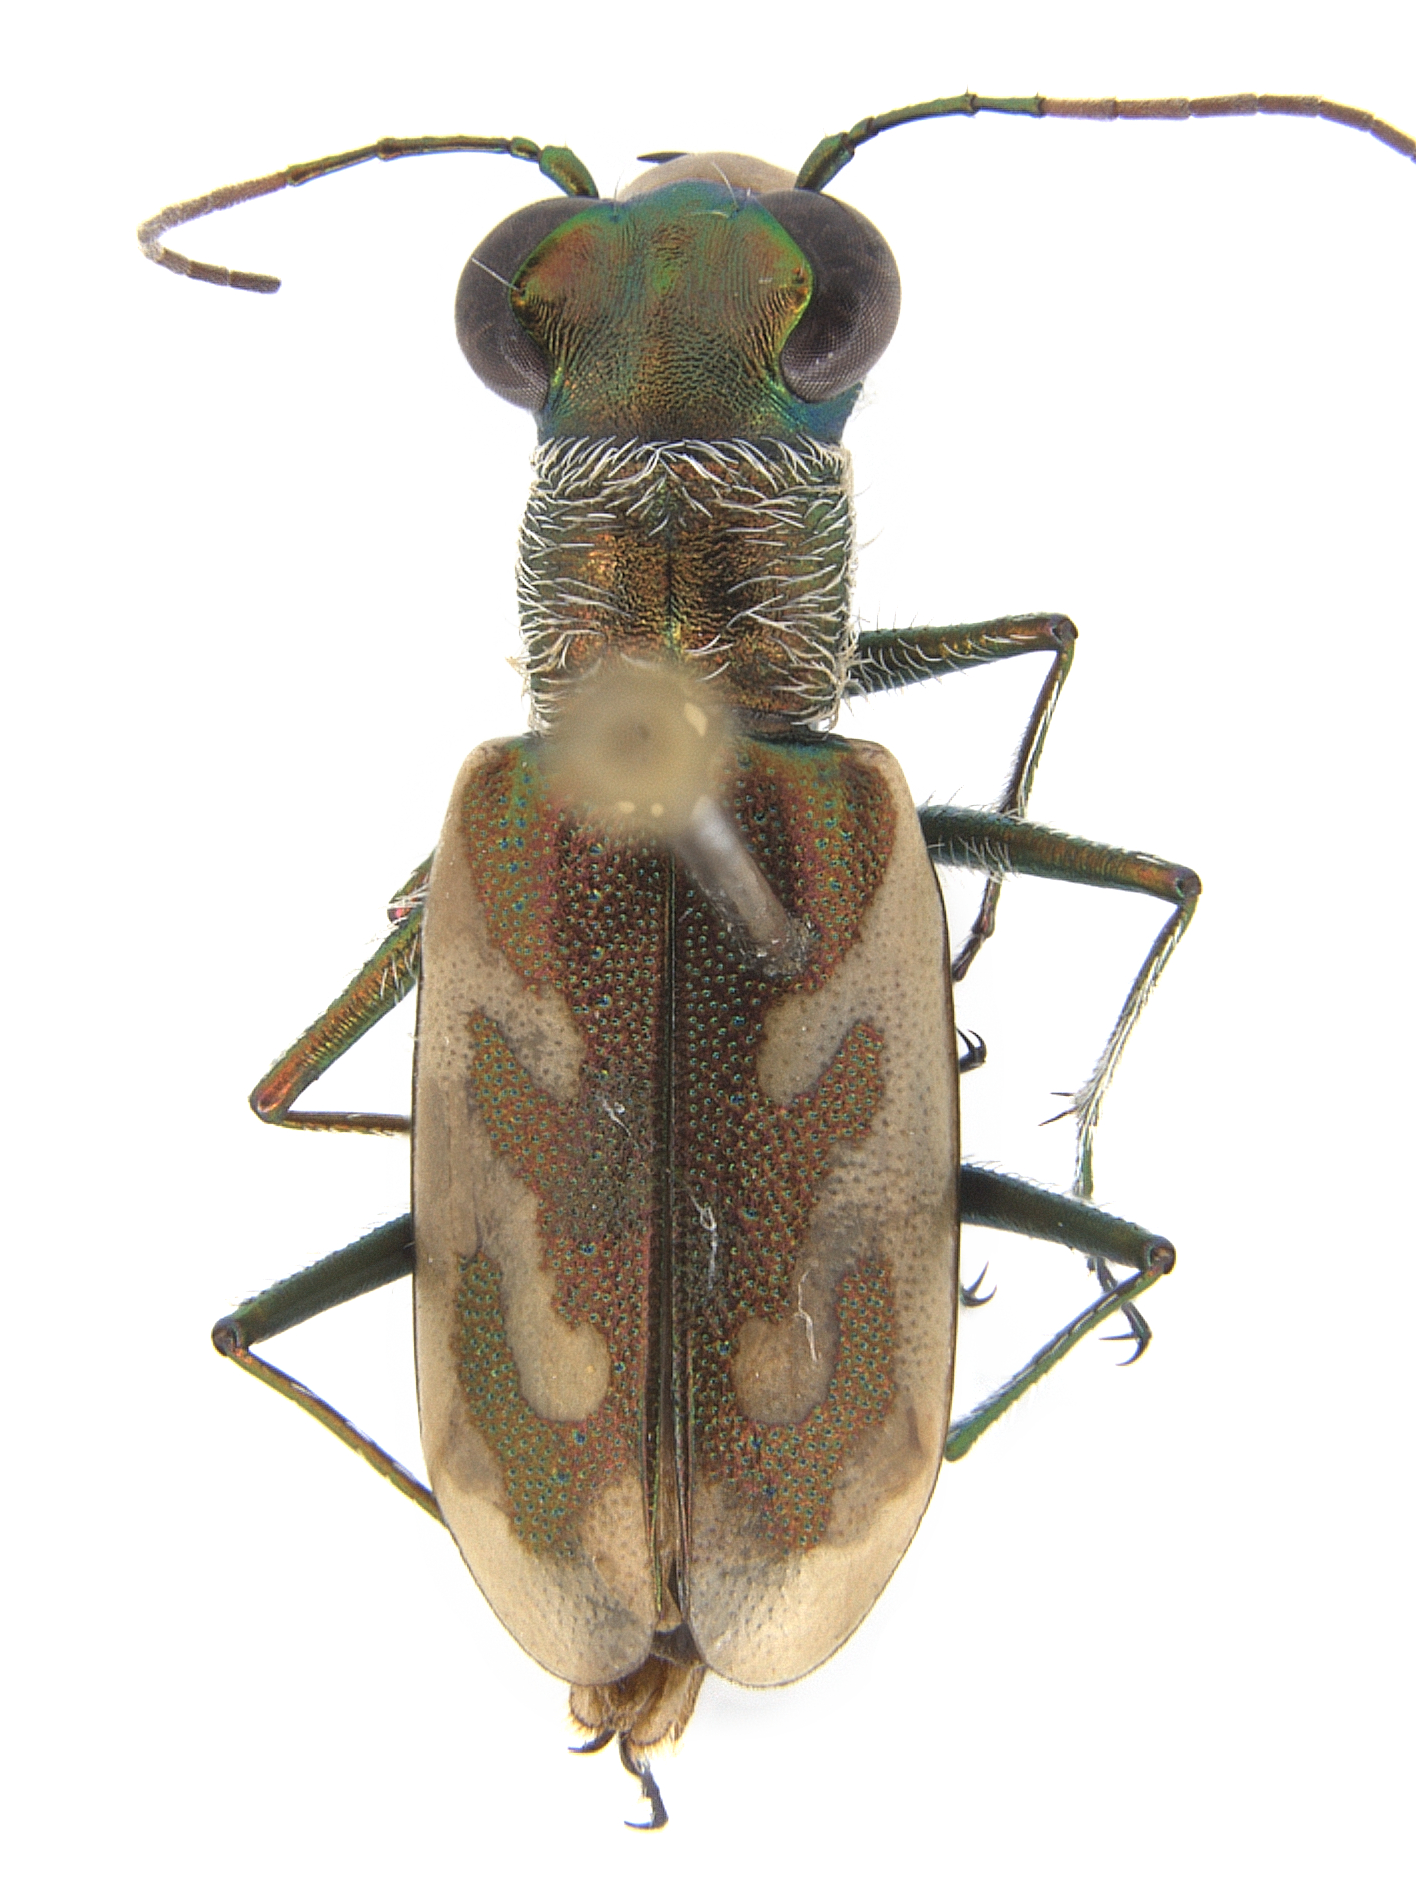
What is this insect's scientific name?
Sumlinia halophila
